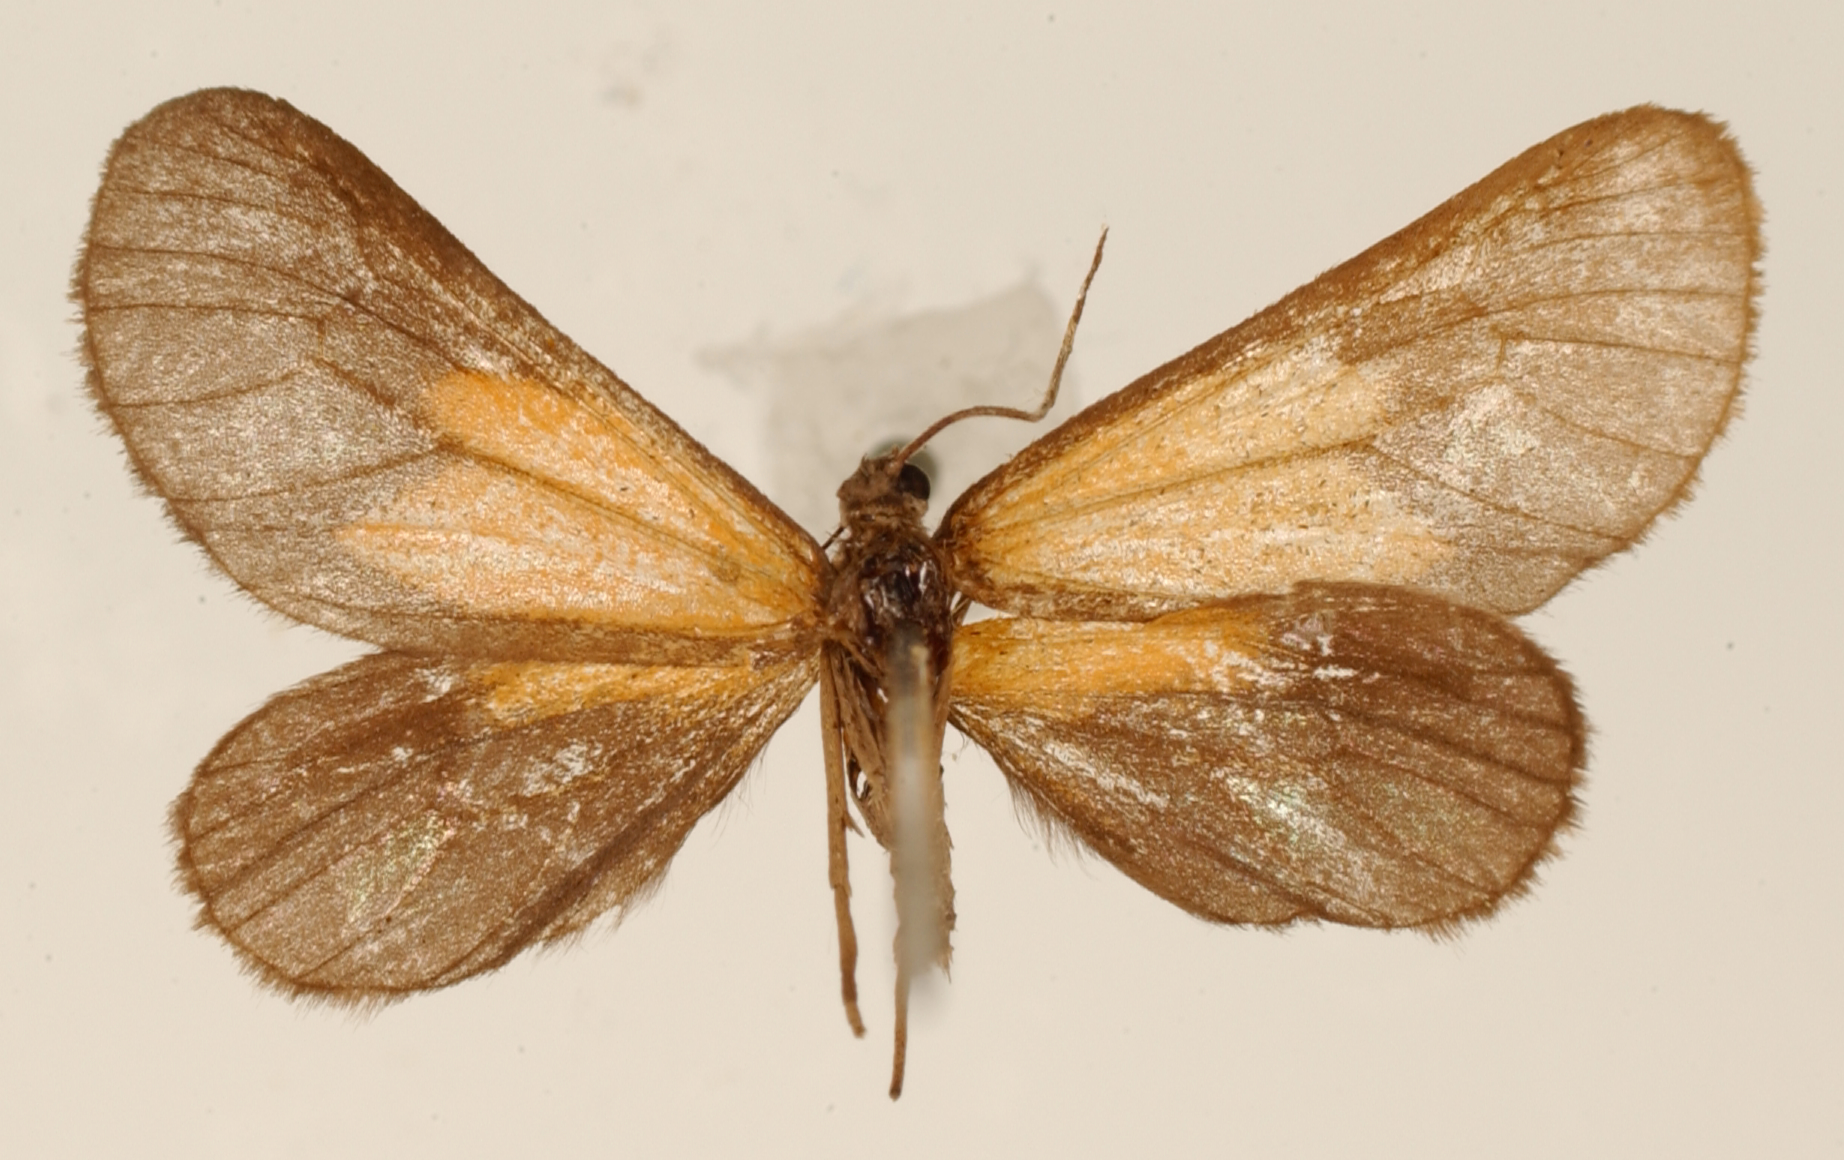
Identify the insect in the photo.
Eudule parca
